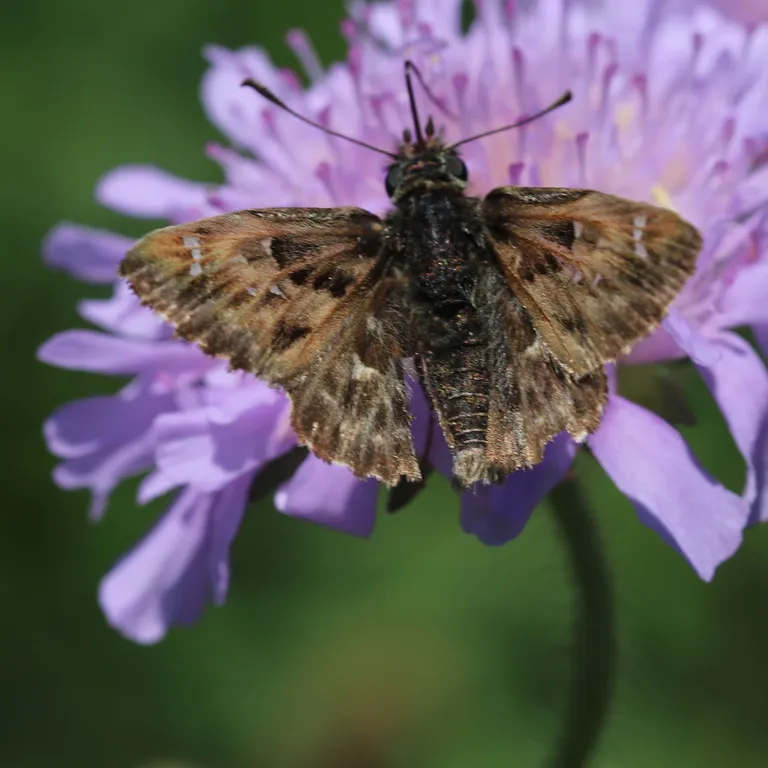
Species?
Carcharodus alceae
